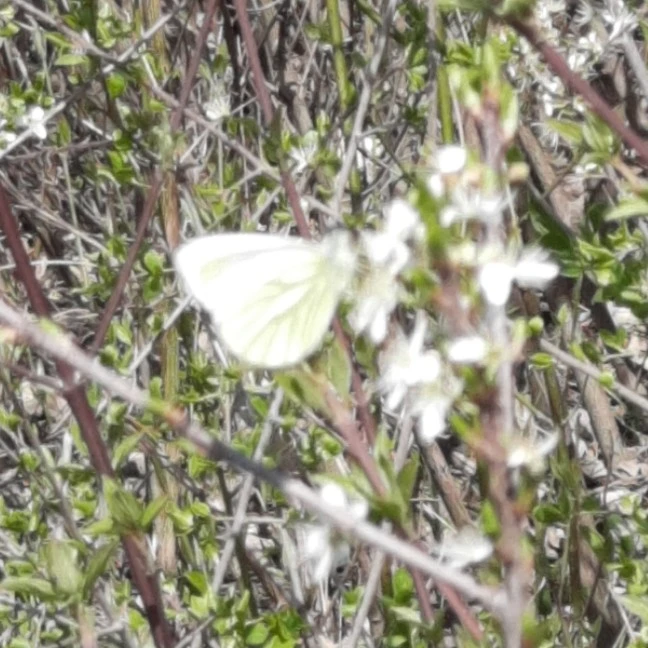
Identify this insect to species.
Pieris napi
